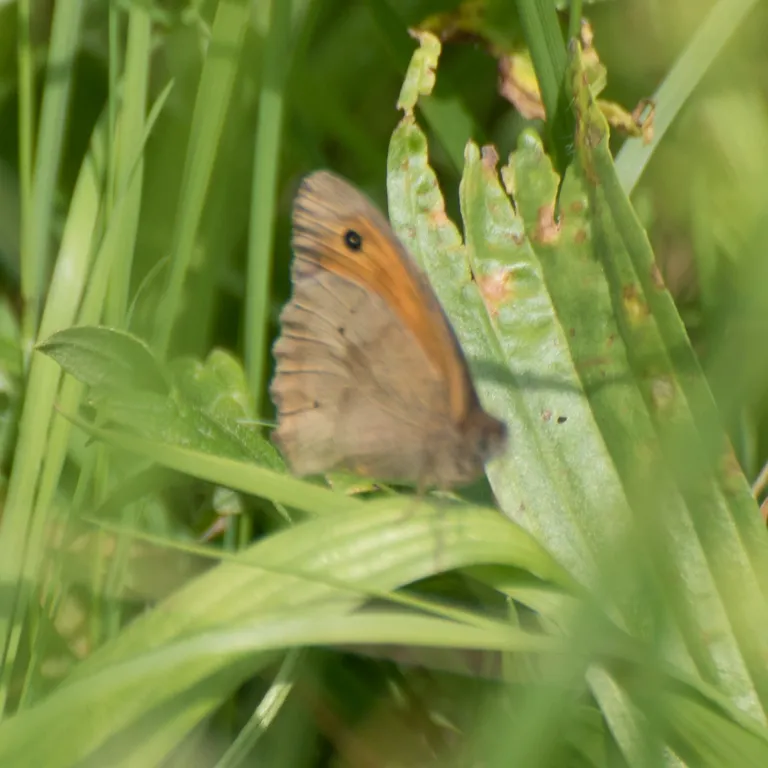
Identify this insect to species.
Maniola jurtina
